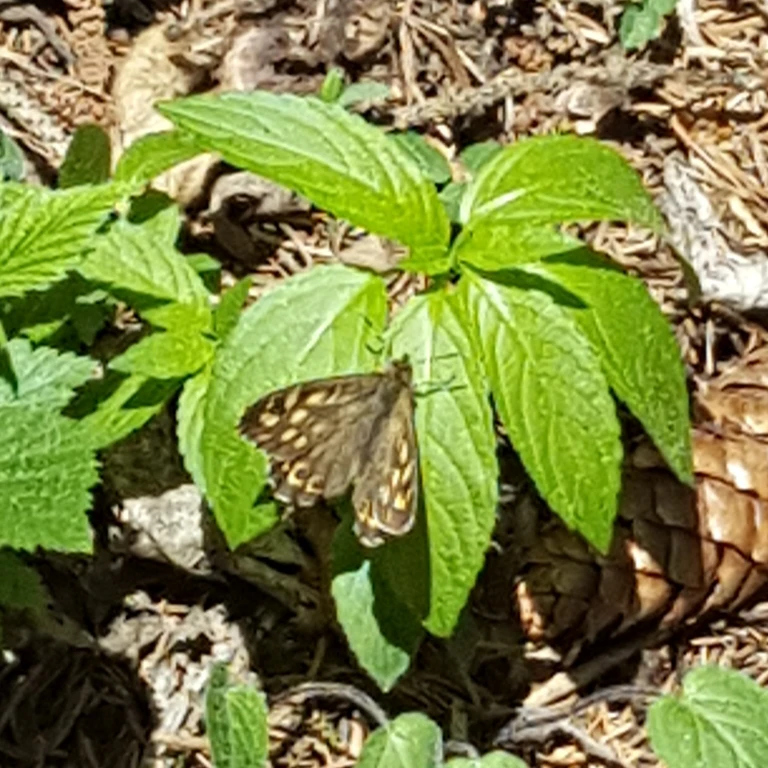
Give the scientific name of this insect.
Pararge aegeria
